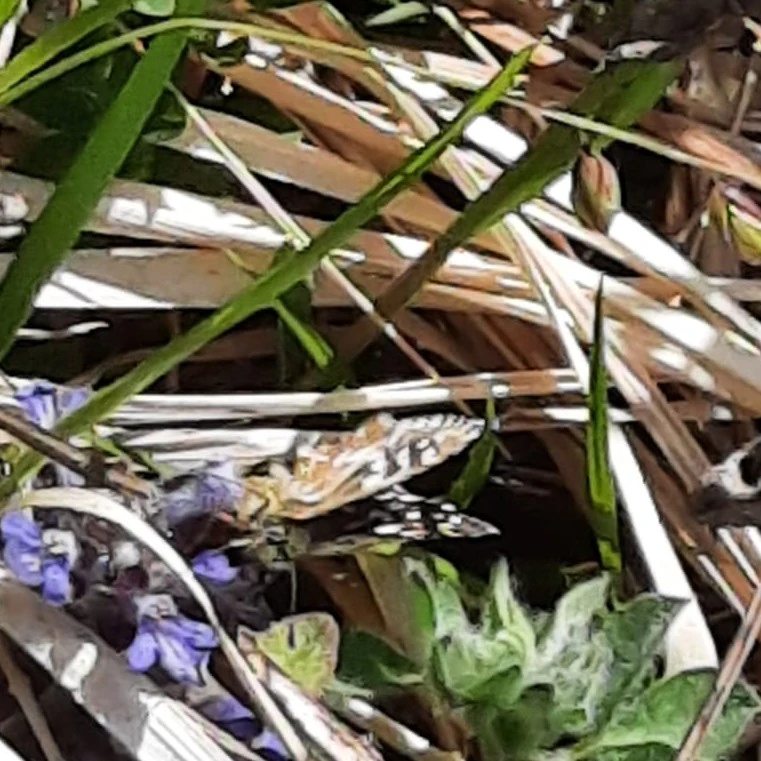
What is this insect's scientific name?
Pyrgus malvae
